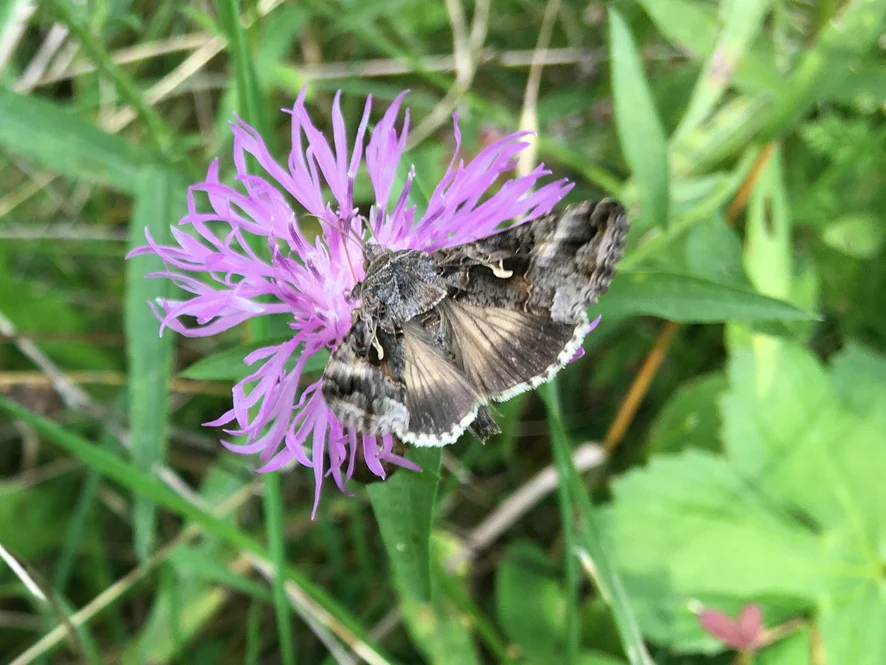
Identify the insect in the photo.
Autographa gamma
